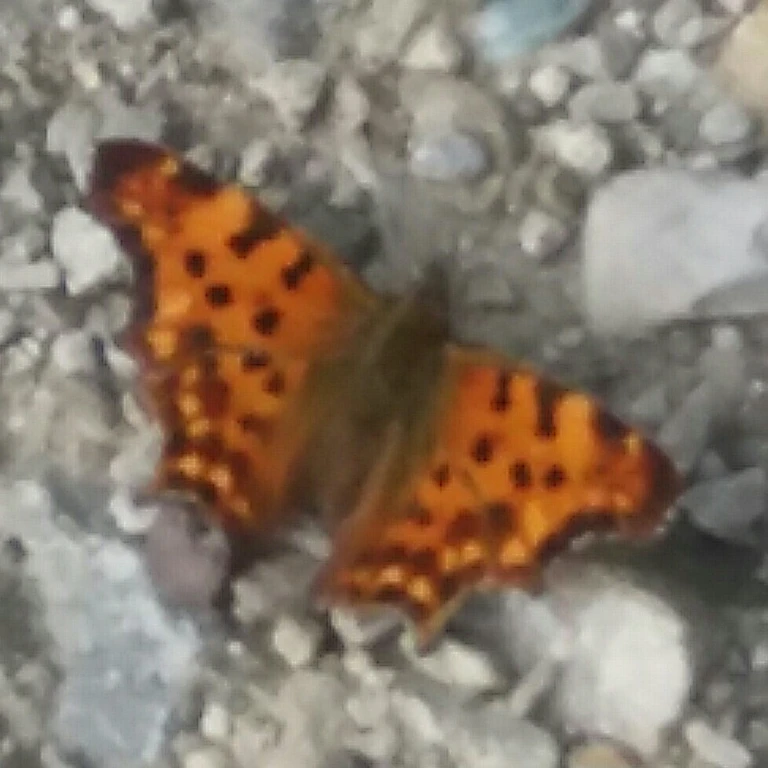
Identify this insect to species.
Polygonia c-album
